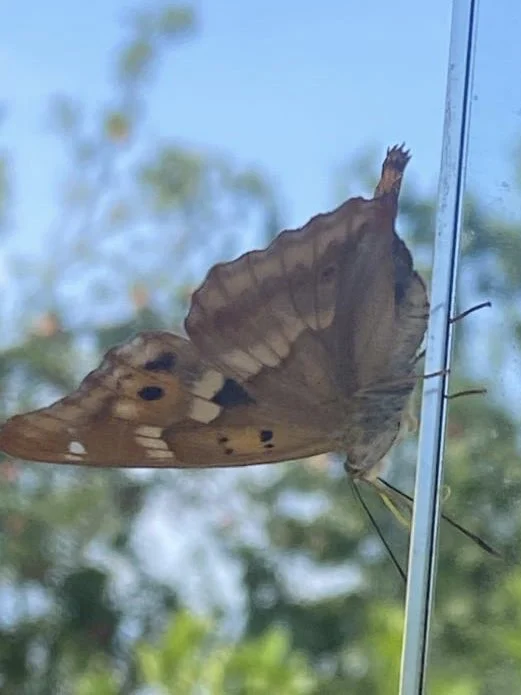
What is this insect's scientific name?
Apatura ilia
